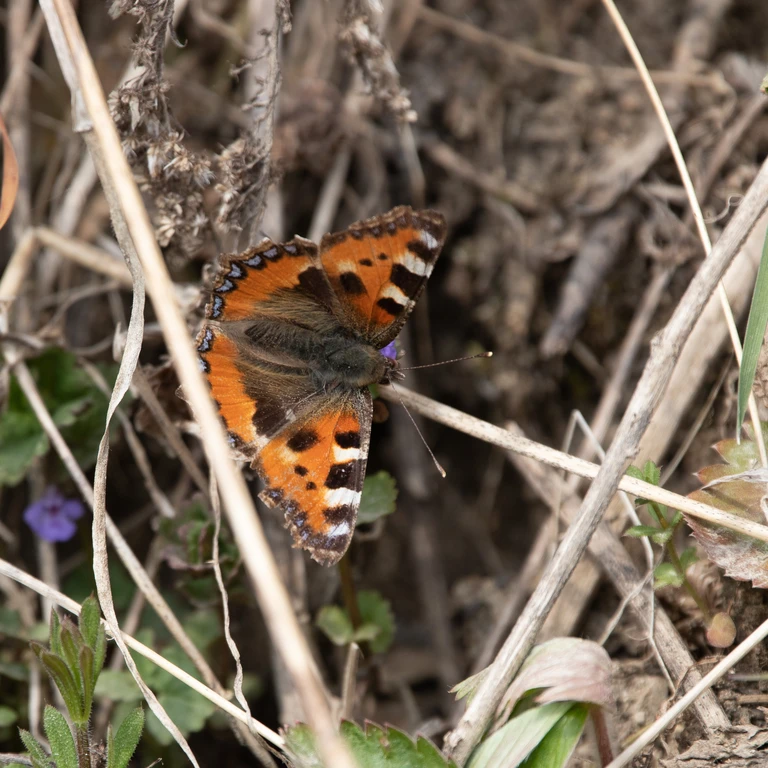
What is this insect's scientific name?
Aglais urticae
